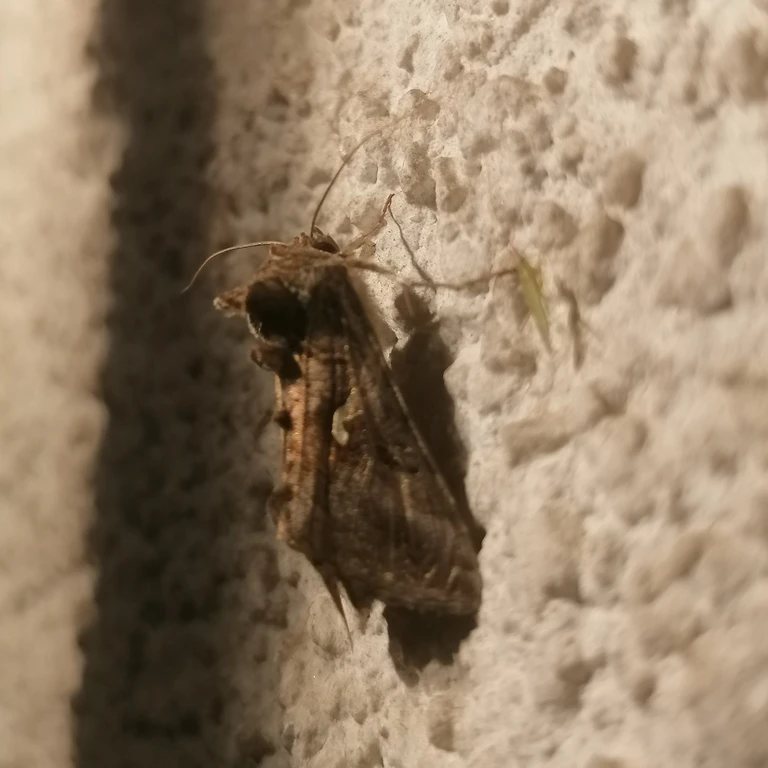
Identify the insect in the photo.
Autographa gamma
